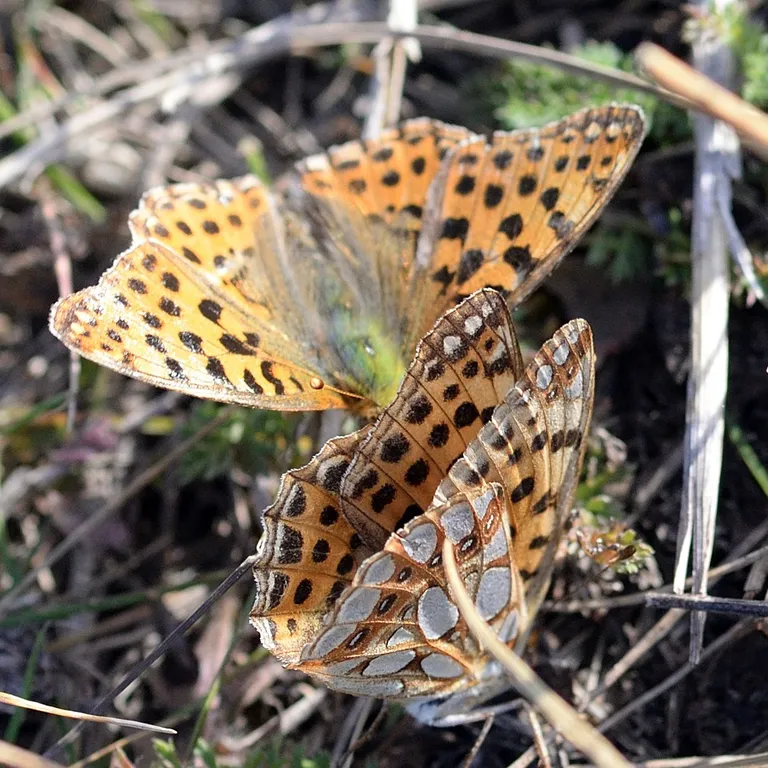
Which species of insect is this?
Issoria lathonia
